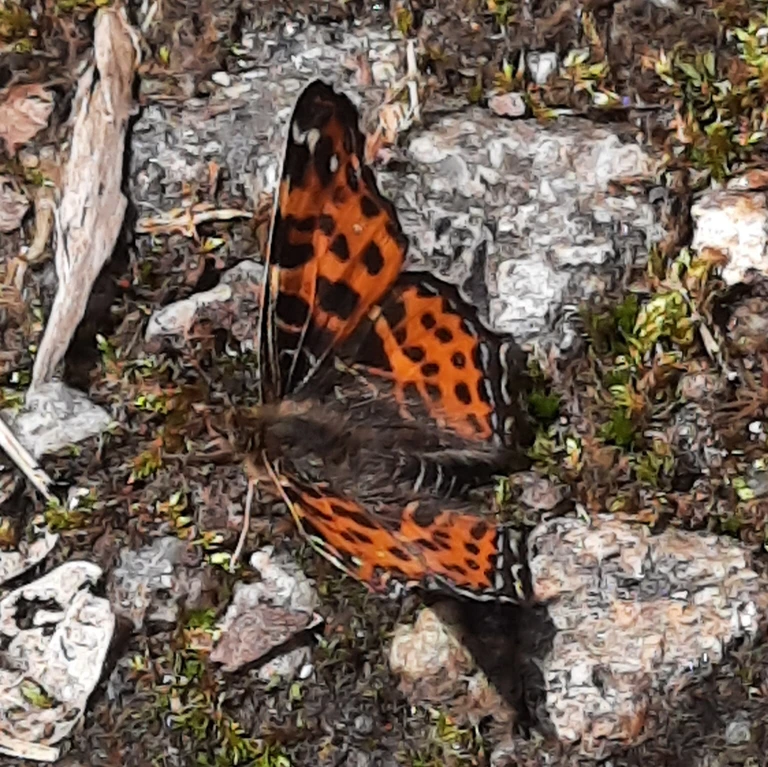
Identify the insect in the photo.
Araschnia levana
